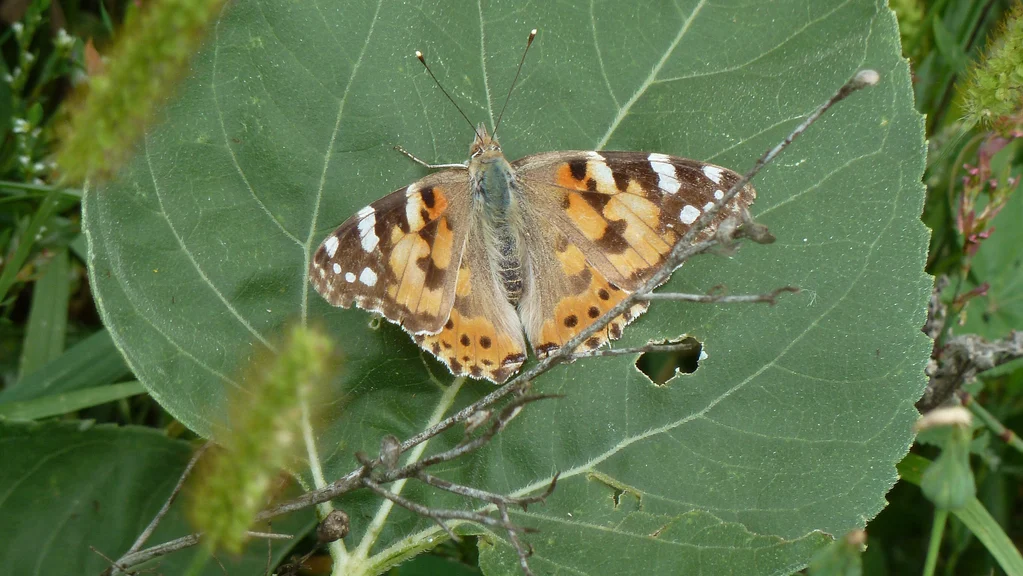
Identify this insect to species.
Vanessa cardui
